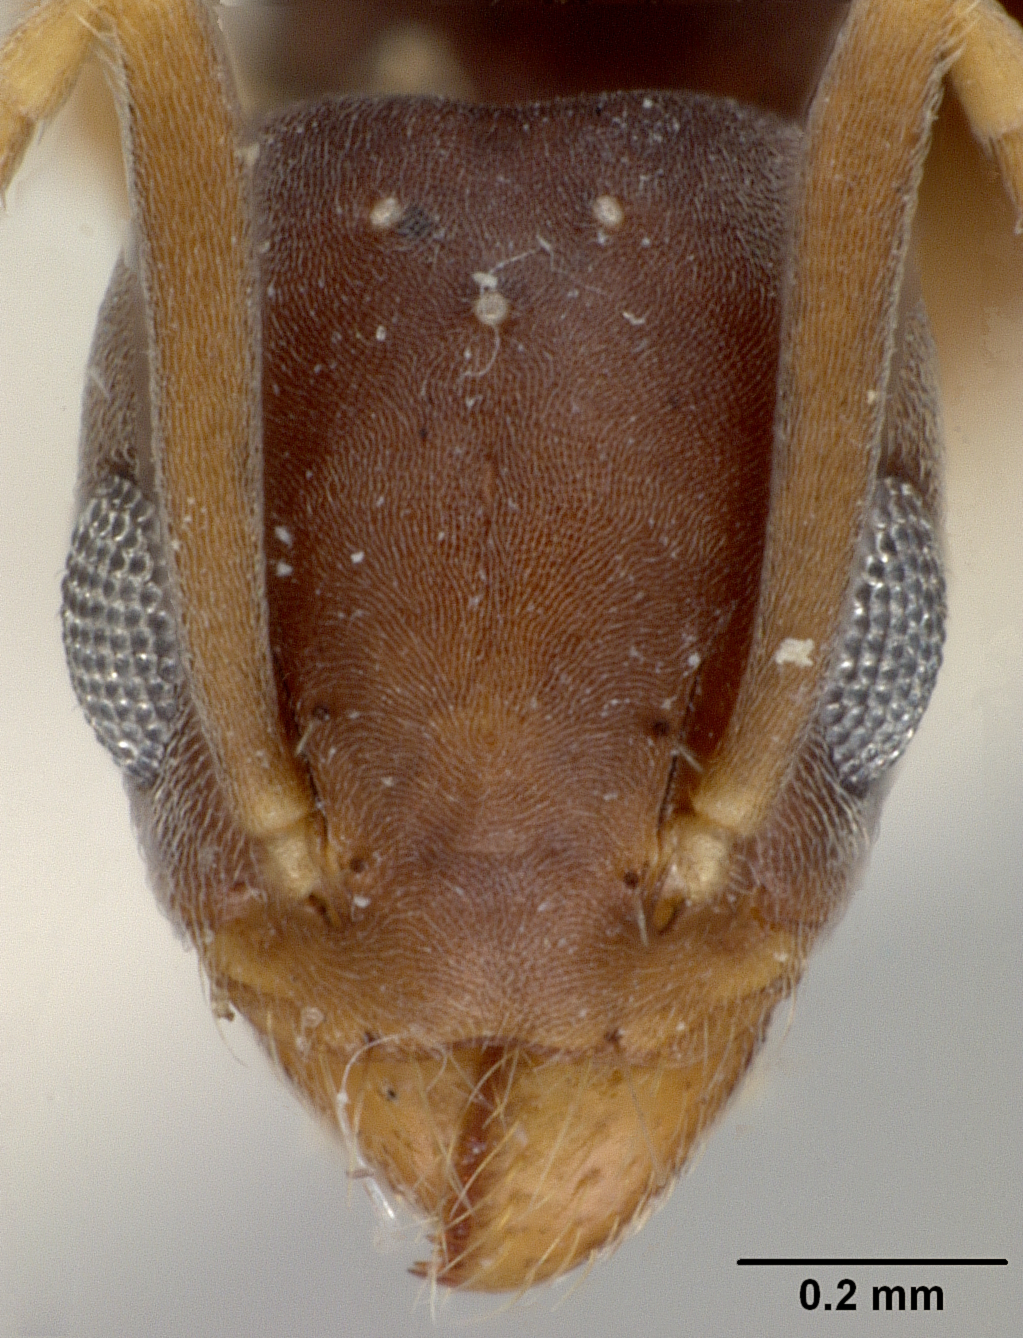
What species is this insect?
Technomyrmex albipes
